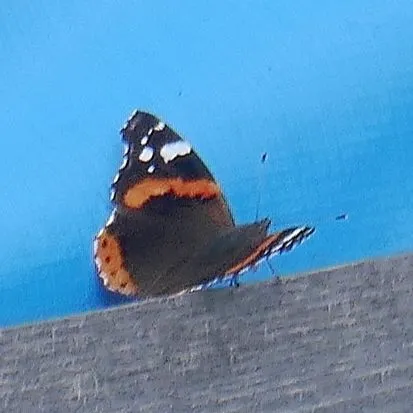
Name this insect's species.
Vanessa atalanta
